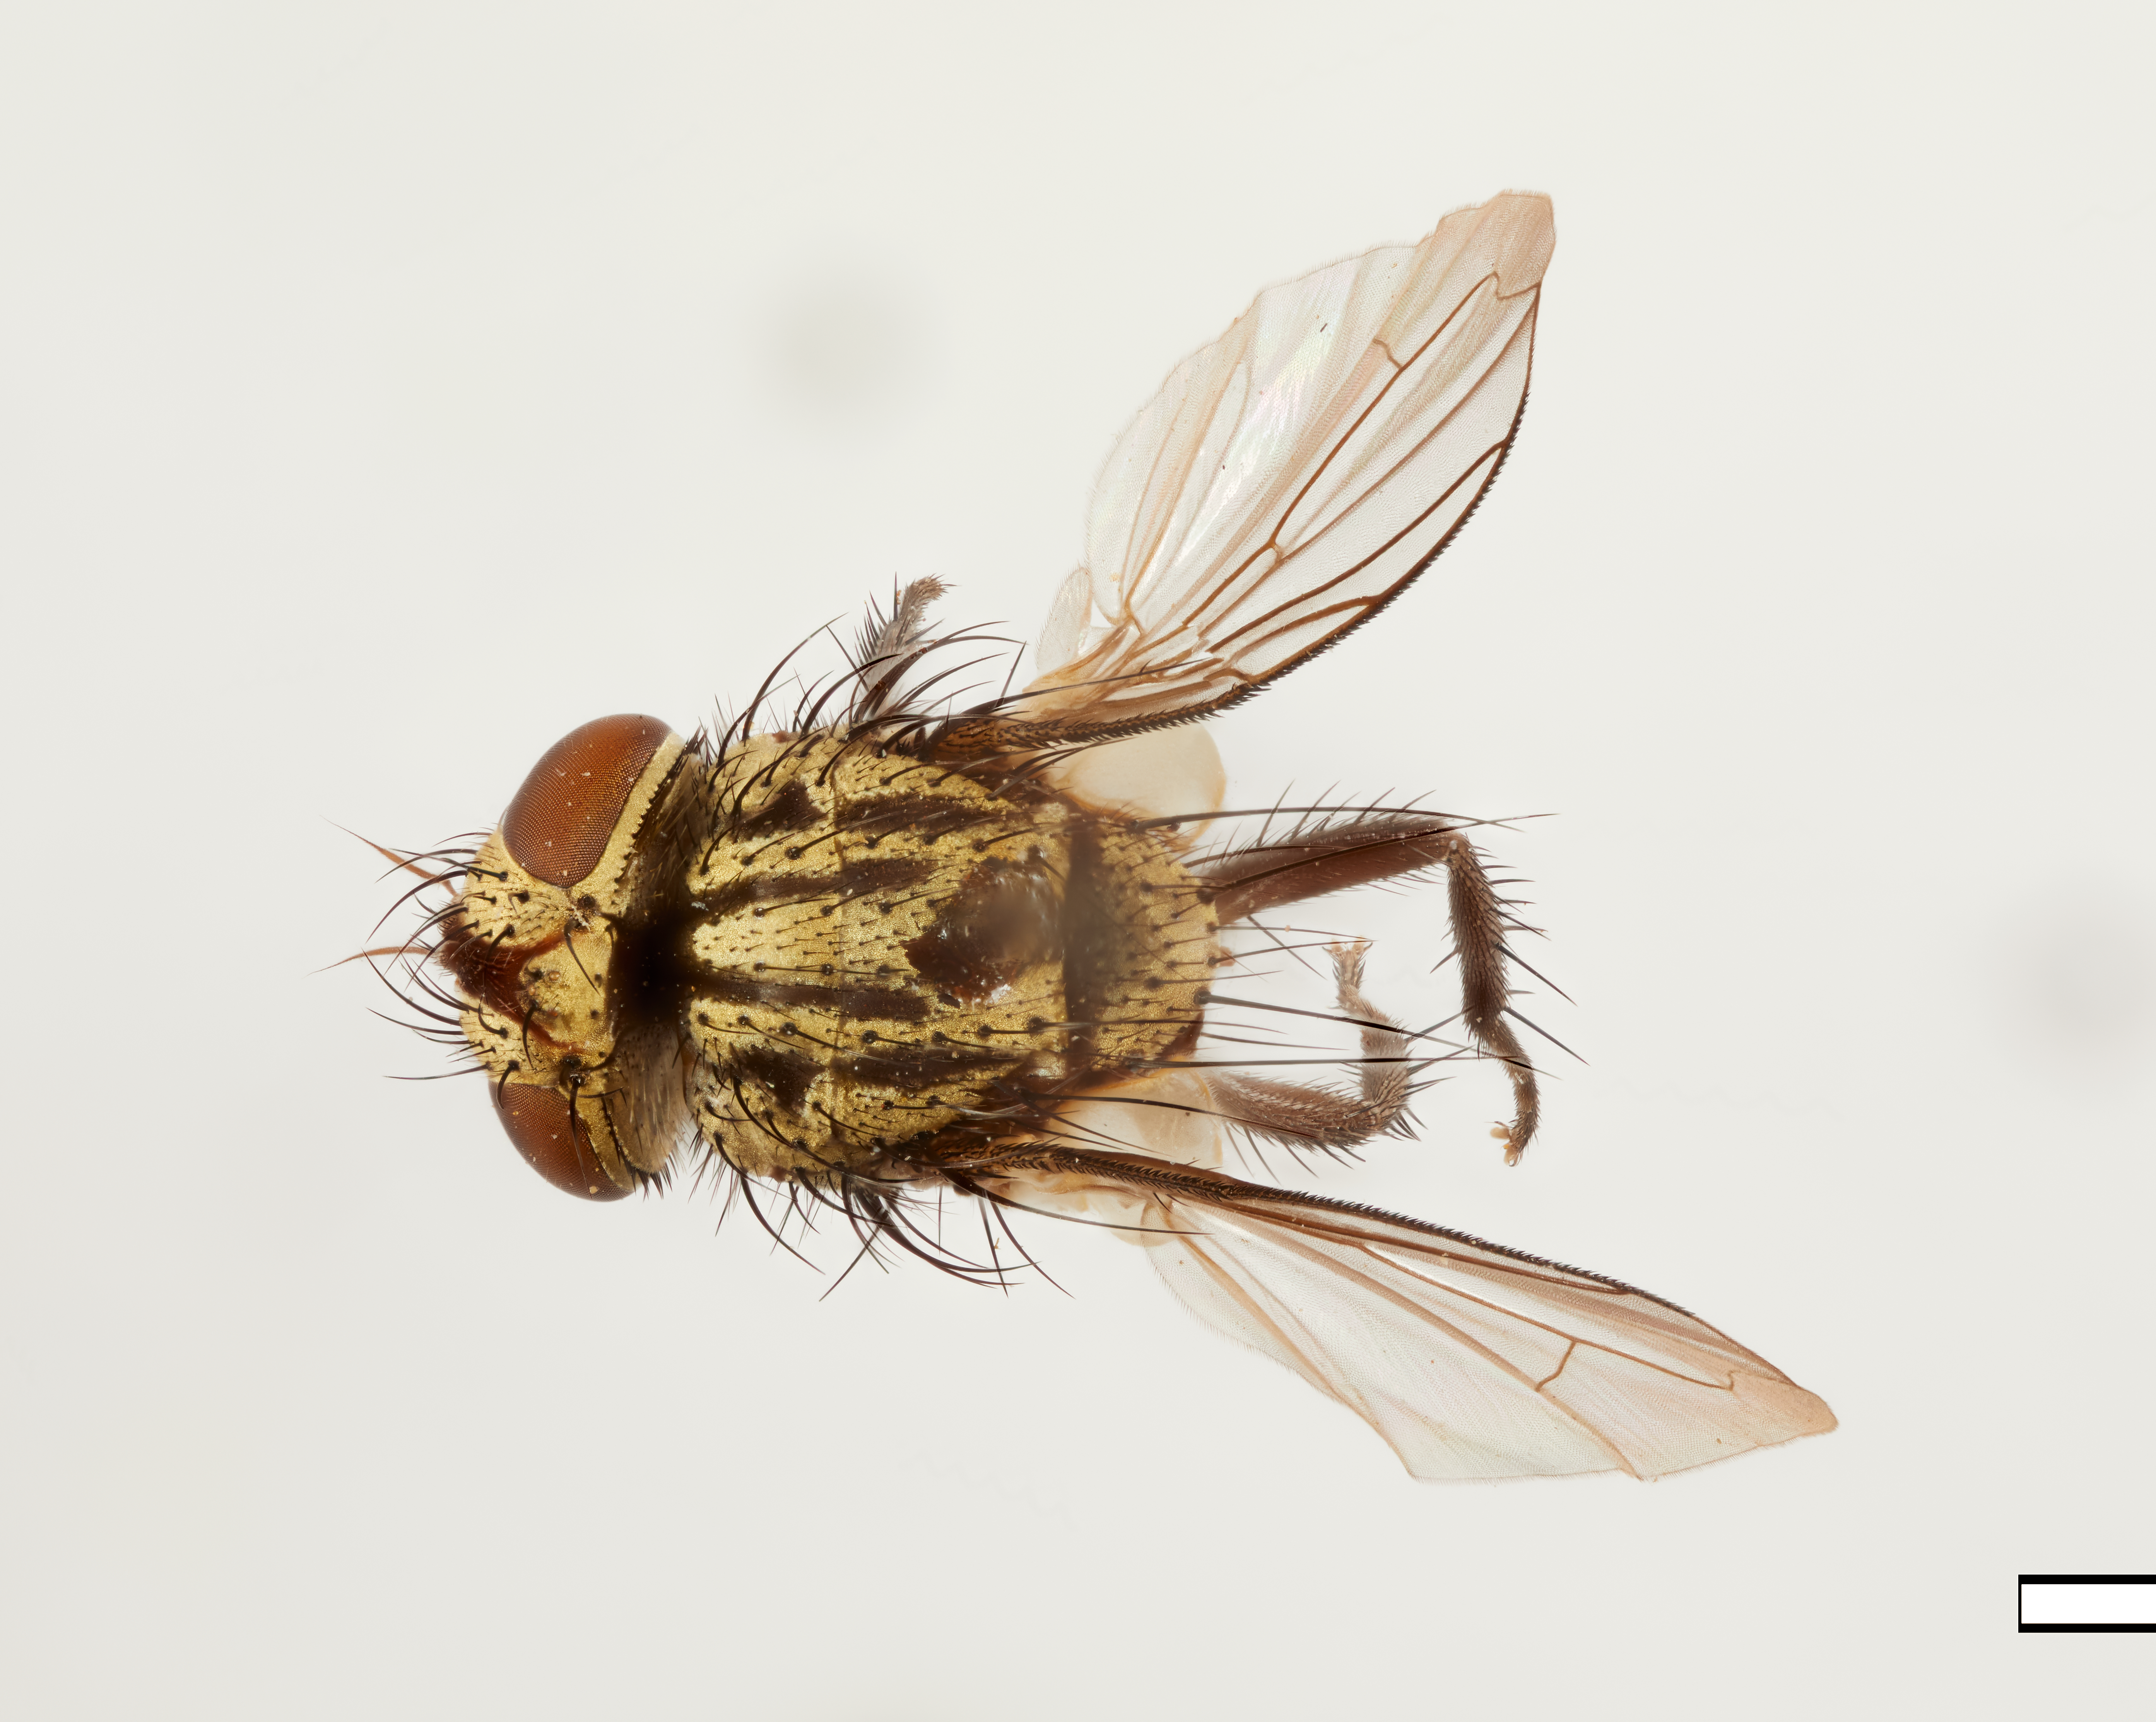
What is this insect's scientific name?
Mayodistichona facialis
